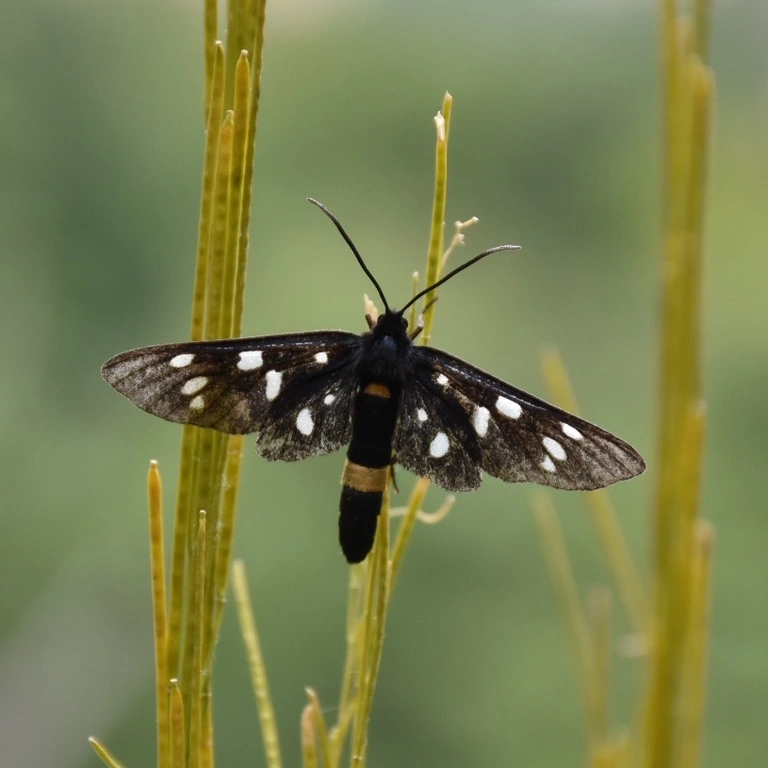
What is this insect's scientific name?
Amata phegea
